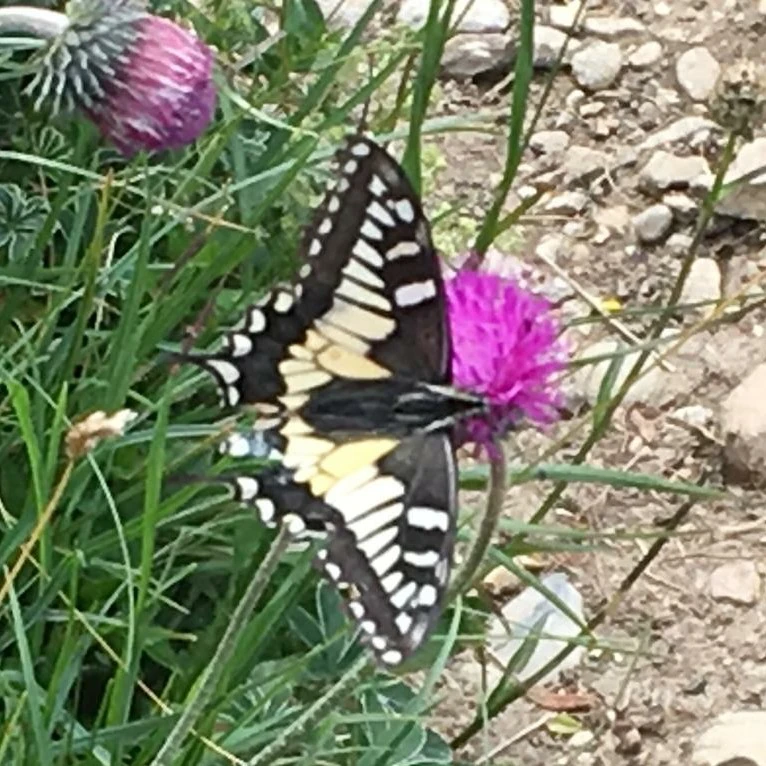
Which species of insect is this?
Papilio machaon
